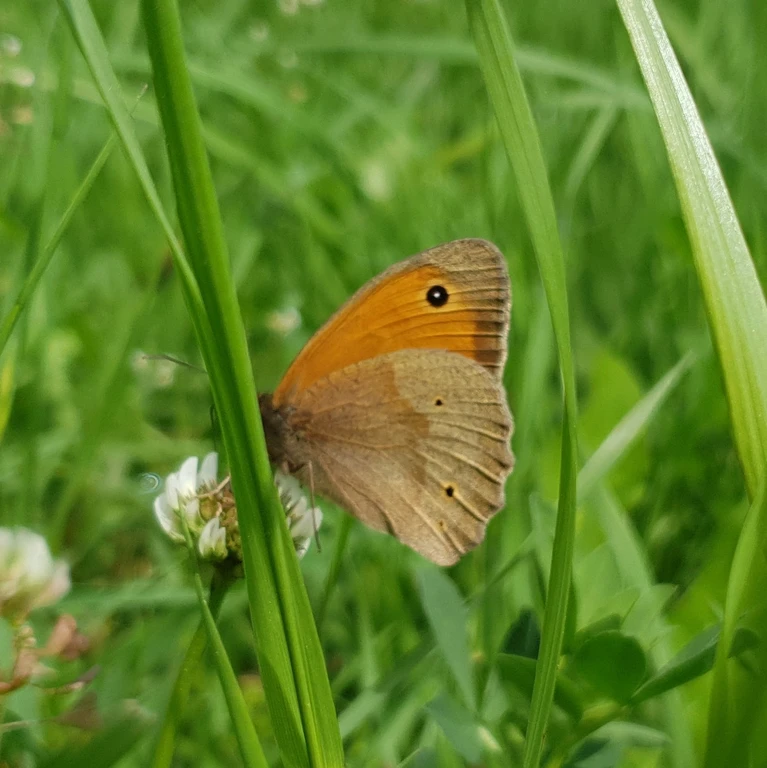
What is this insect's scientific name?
Maniola jurtina
